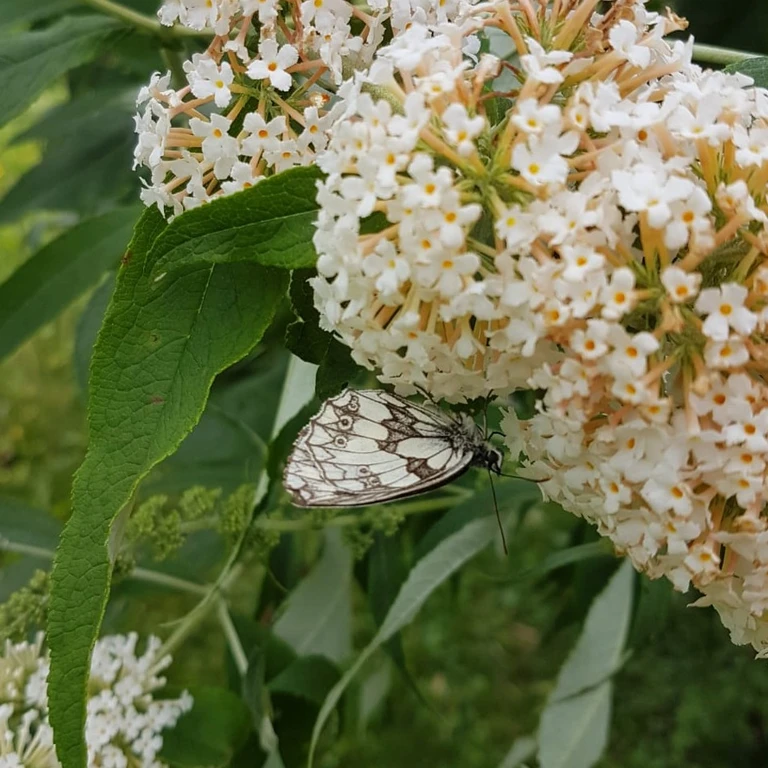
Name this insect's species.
Melanargia galathea
